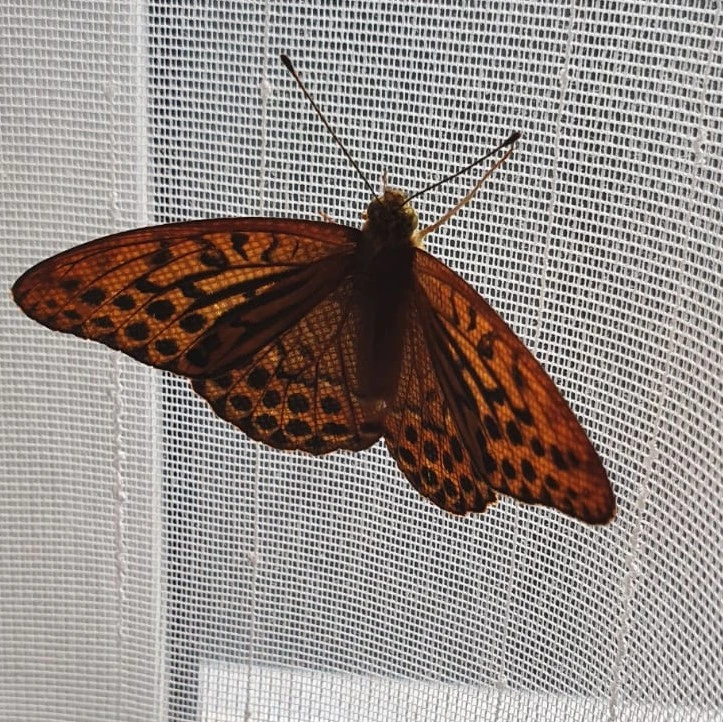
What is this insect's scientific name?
Argynnis paphia
